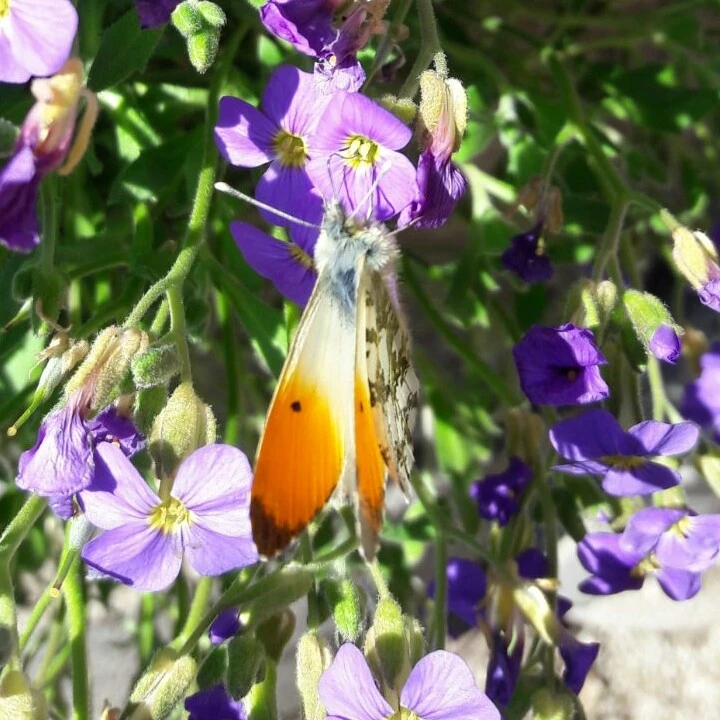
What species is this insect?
Anthocharis cardamines
